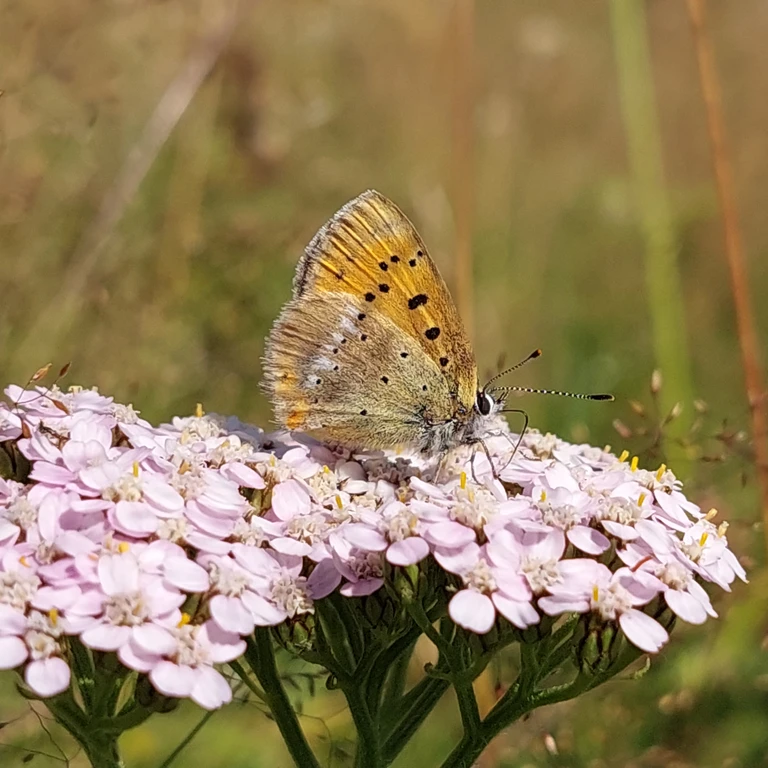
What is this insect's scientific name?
Lycaena virgaureae
